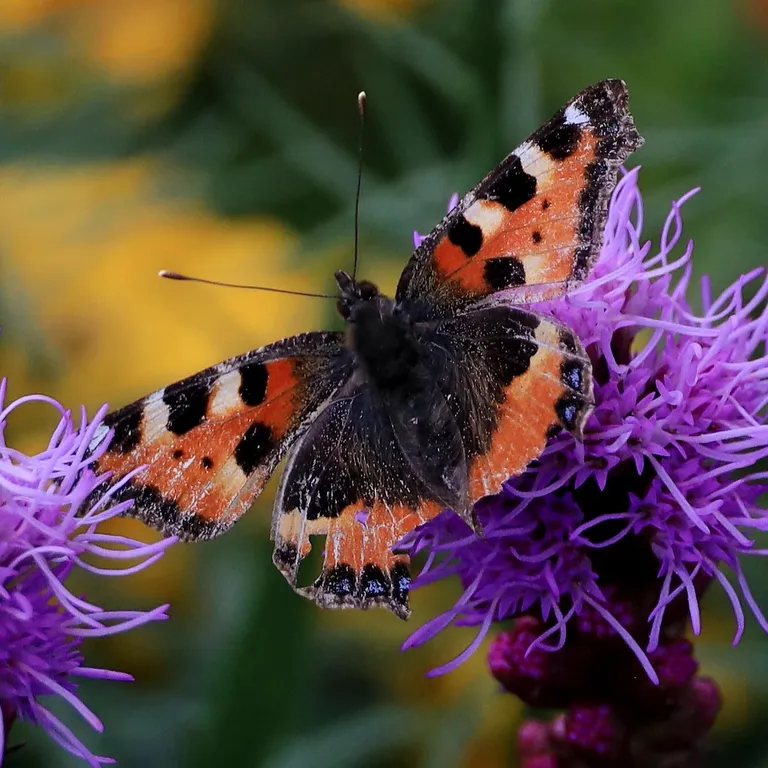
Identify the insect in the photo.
Aglais urticae
